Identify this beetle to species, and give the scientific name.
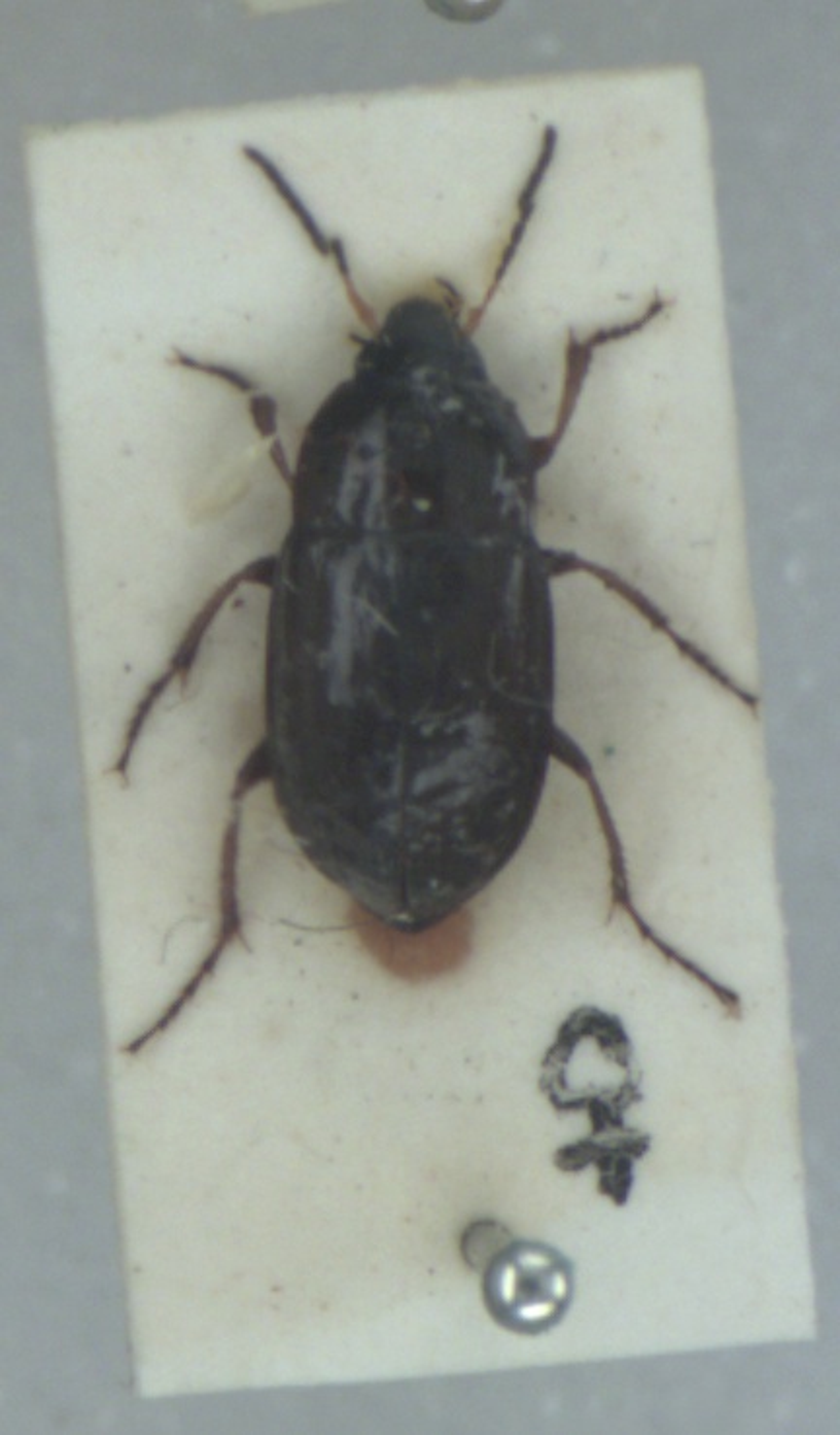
Amara similata
